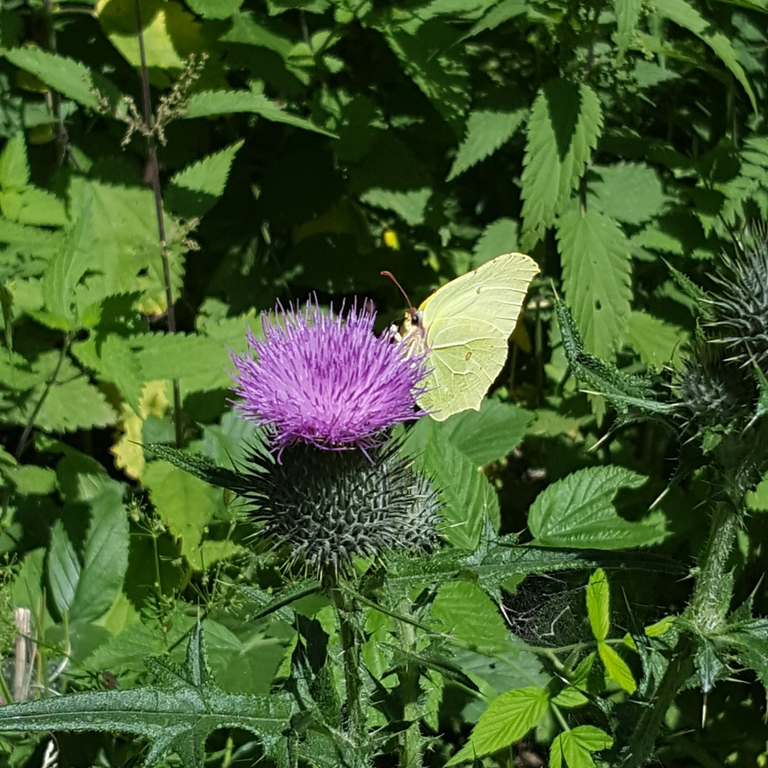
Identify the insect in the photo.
Gonepteryx rhamni
